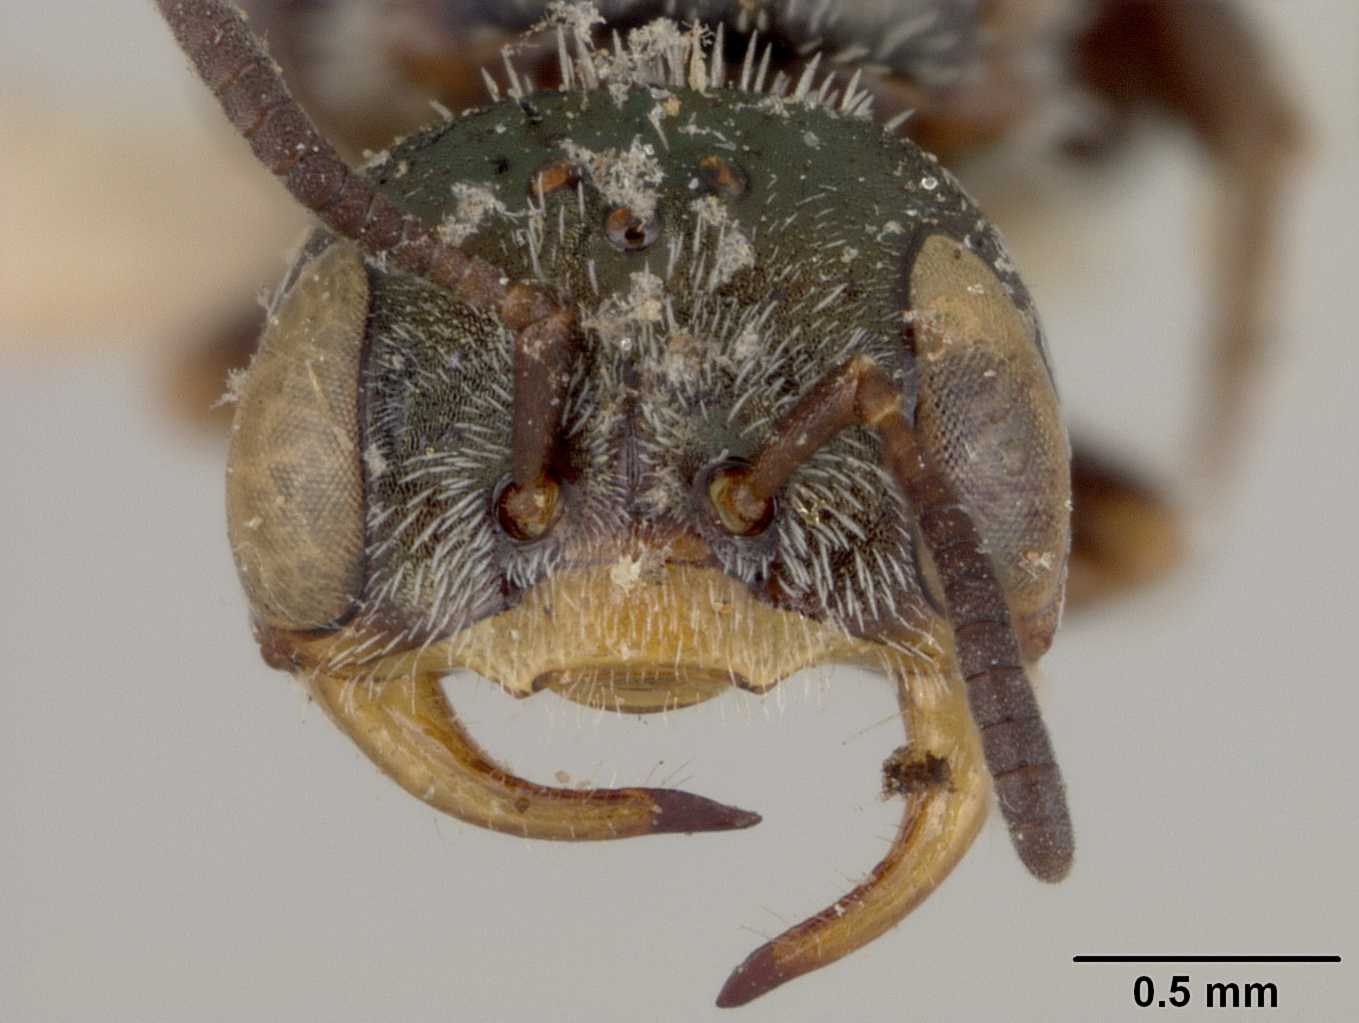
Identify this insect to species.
Perdita dinognatha
